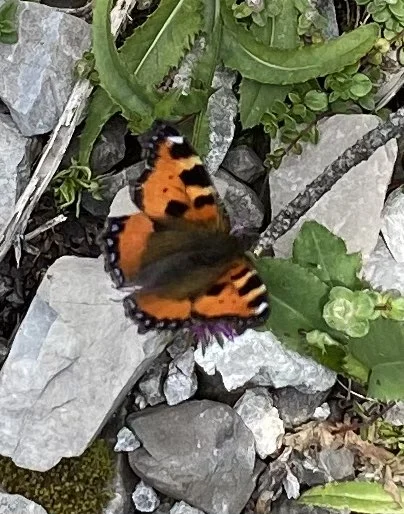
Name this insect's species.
Aglais urticae
